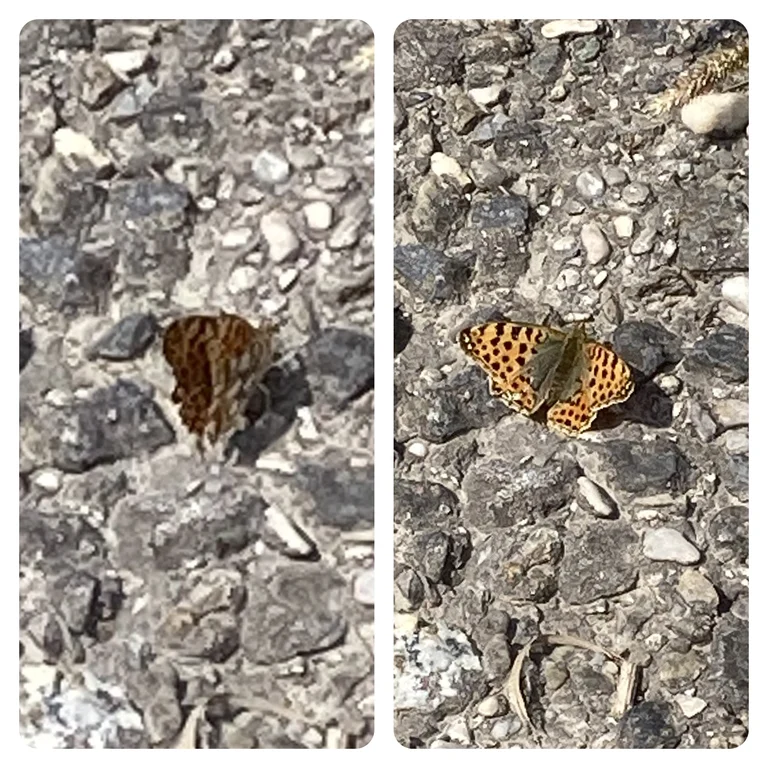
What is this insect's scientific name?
Issoria lathonia
